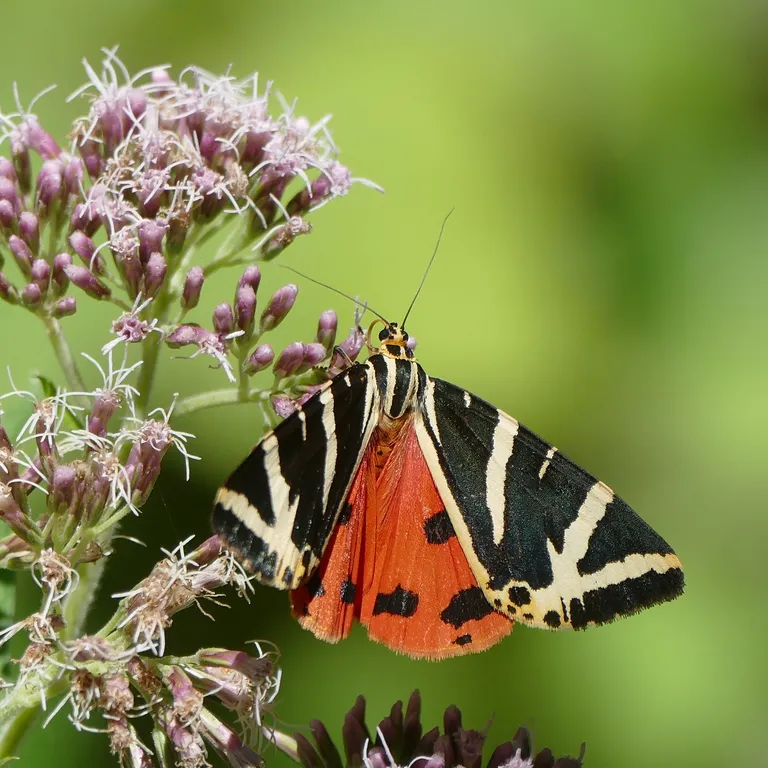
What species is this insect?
Euplagia quadripunctaria
